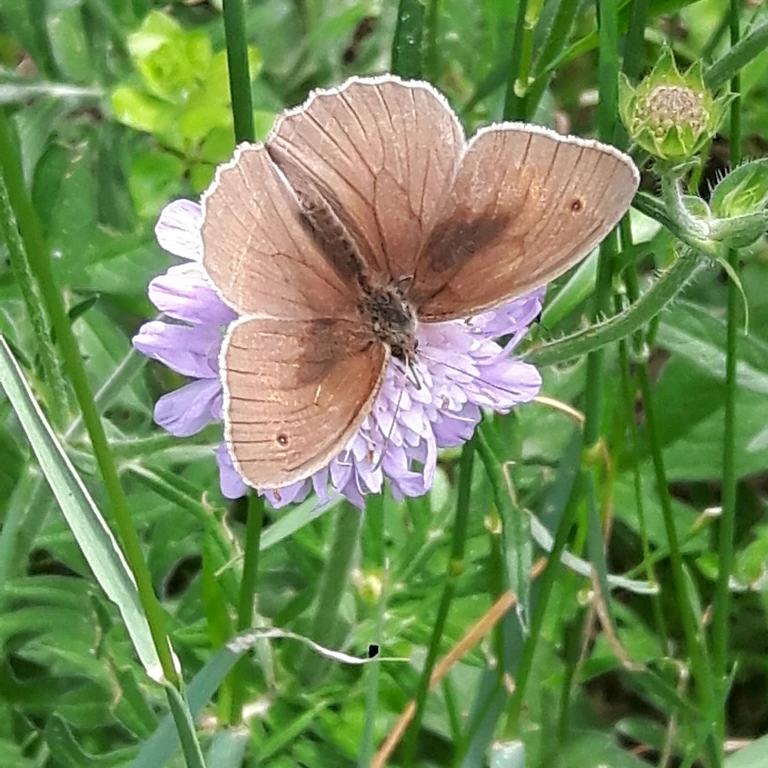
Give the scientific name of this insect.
Maniola jurtina
